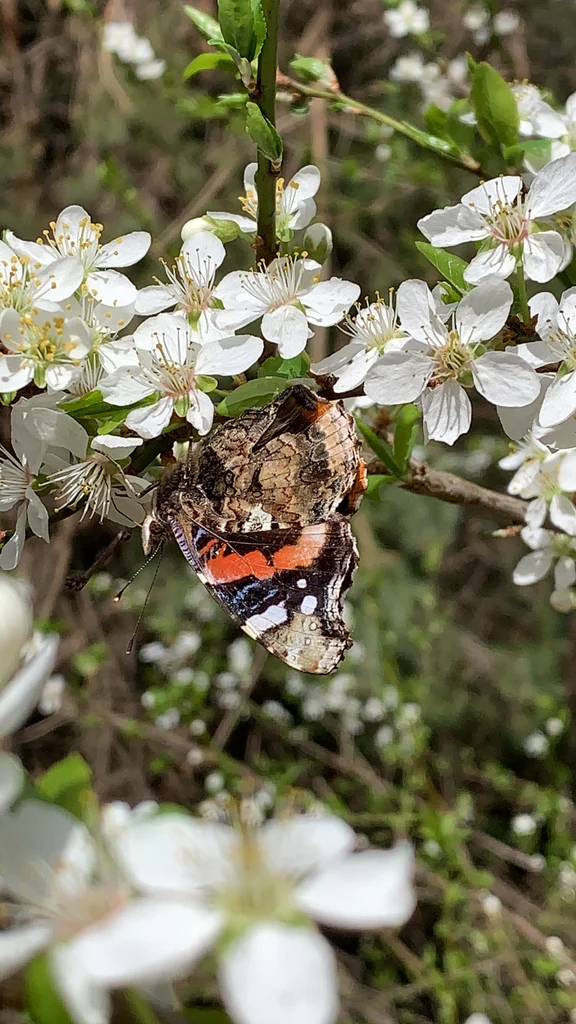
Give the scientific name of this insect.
Vanessa atalanta
